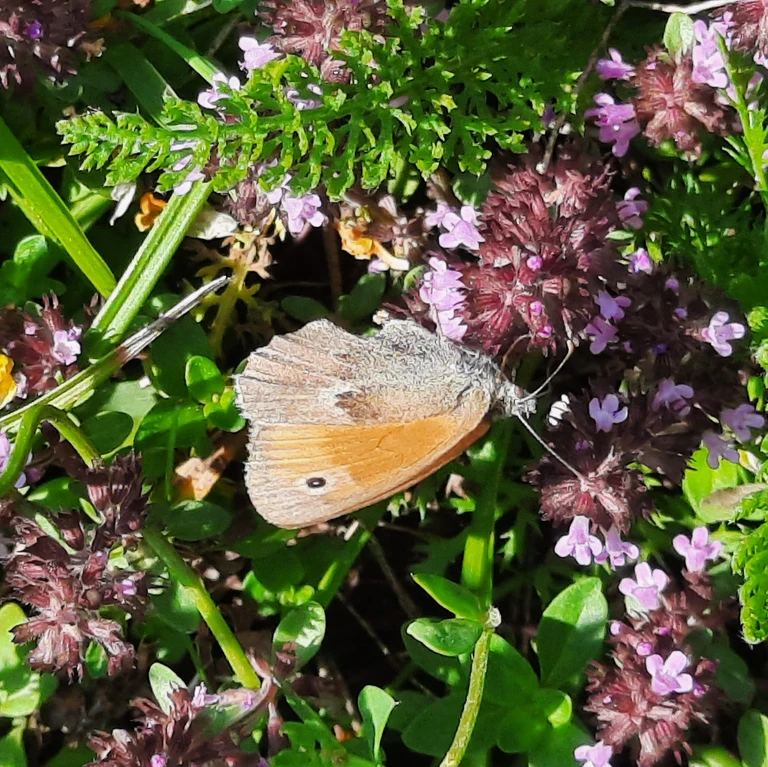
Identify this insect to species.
Coenonympha pamphilus
